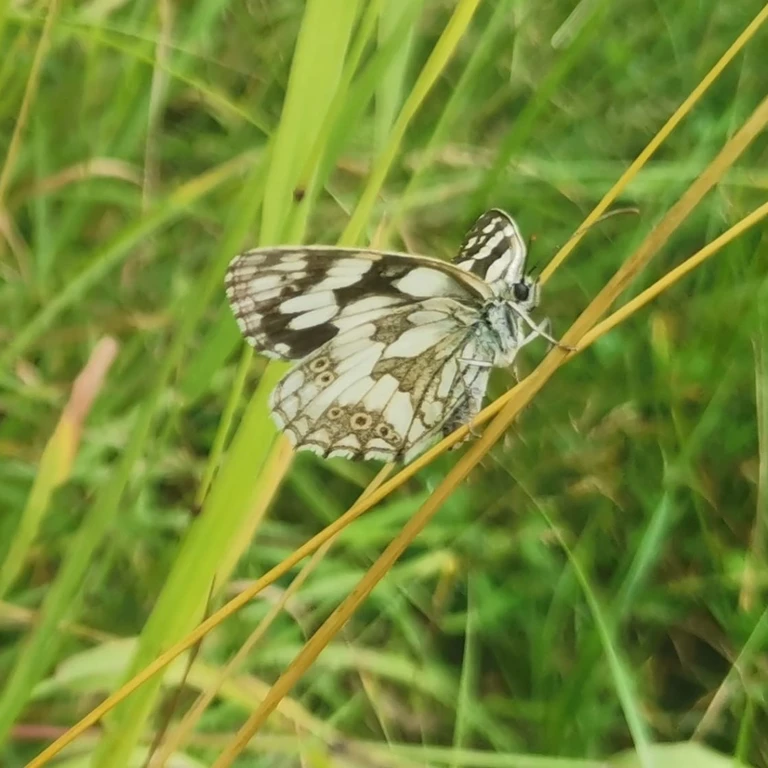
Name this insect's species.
Melanargia galathea
